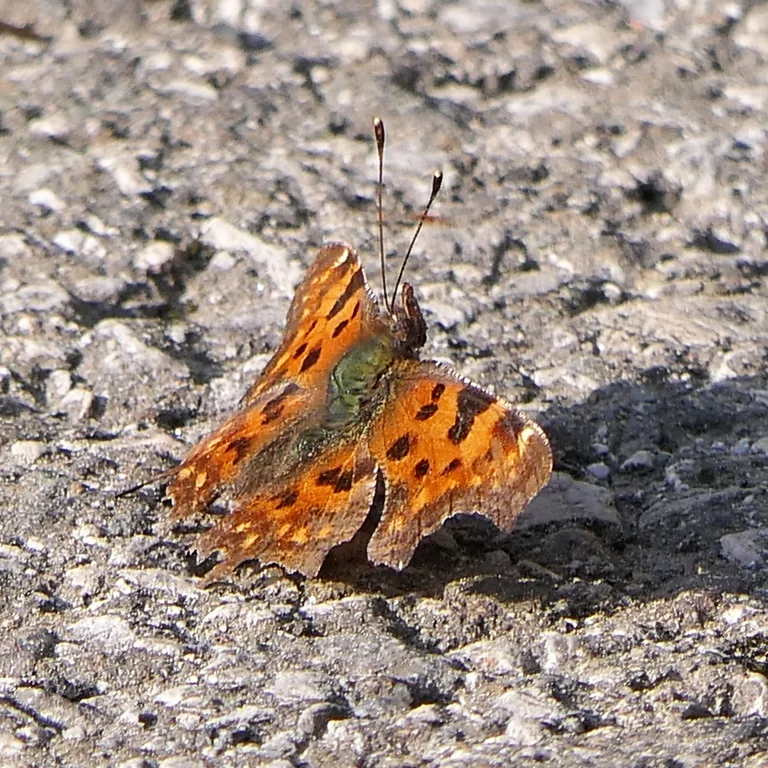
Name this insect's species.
Polygonia c-album
